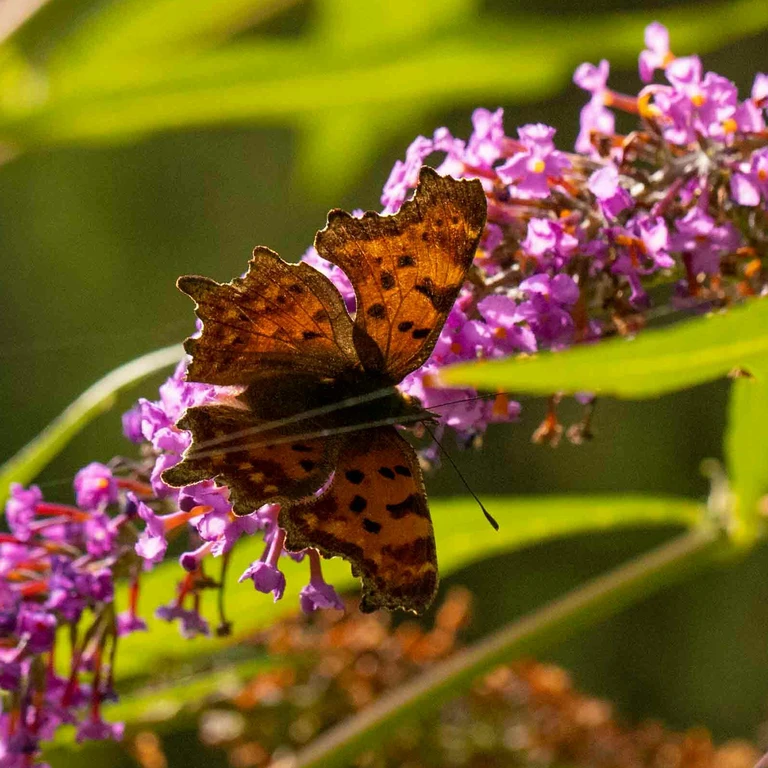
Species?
Polygonia c-album
